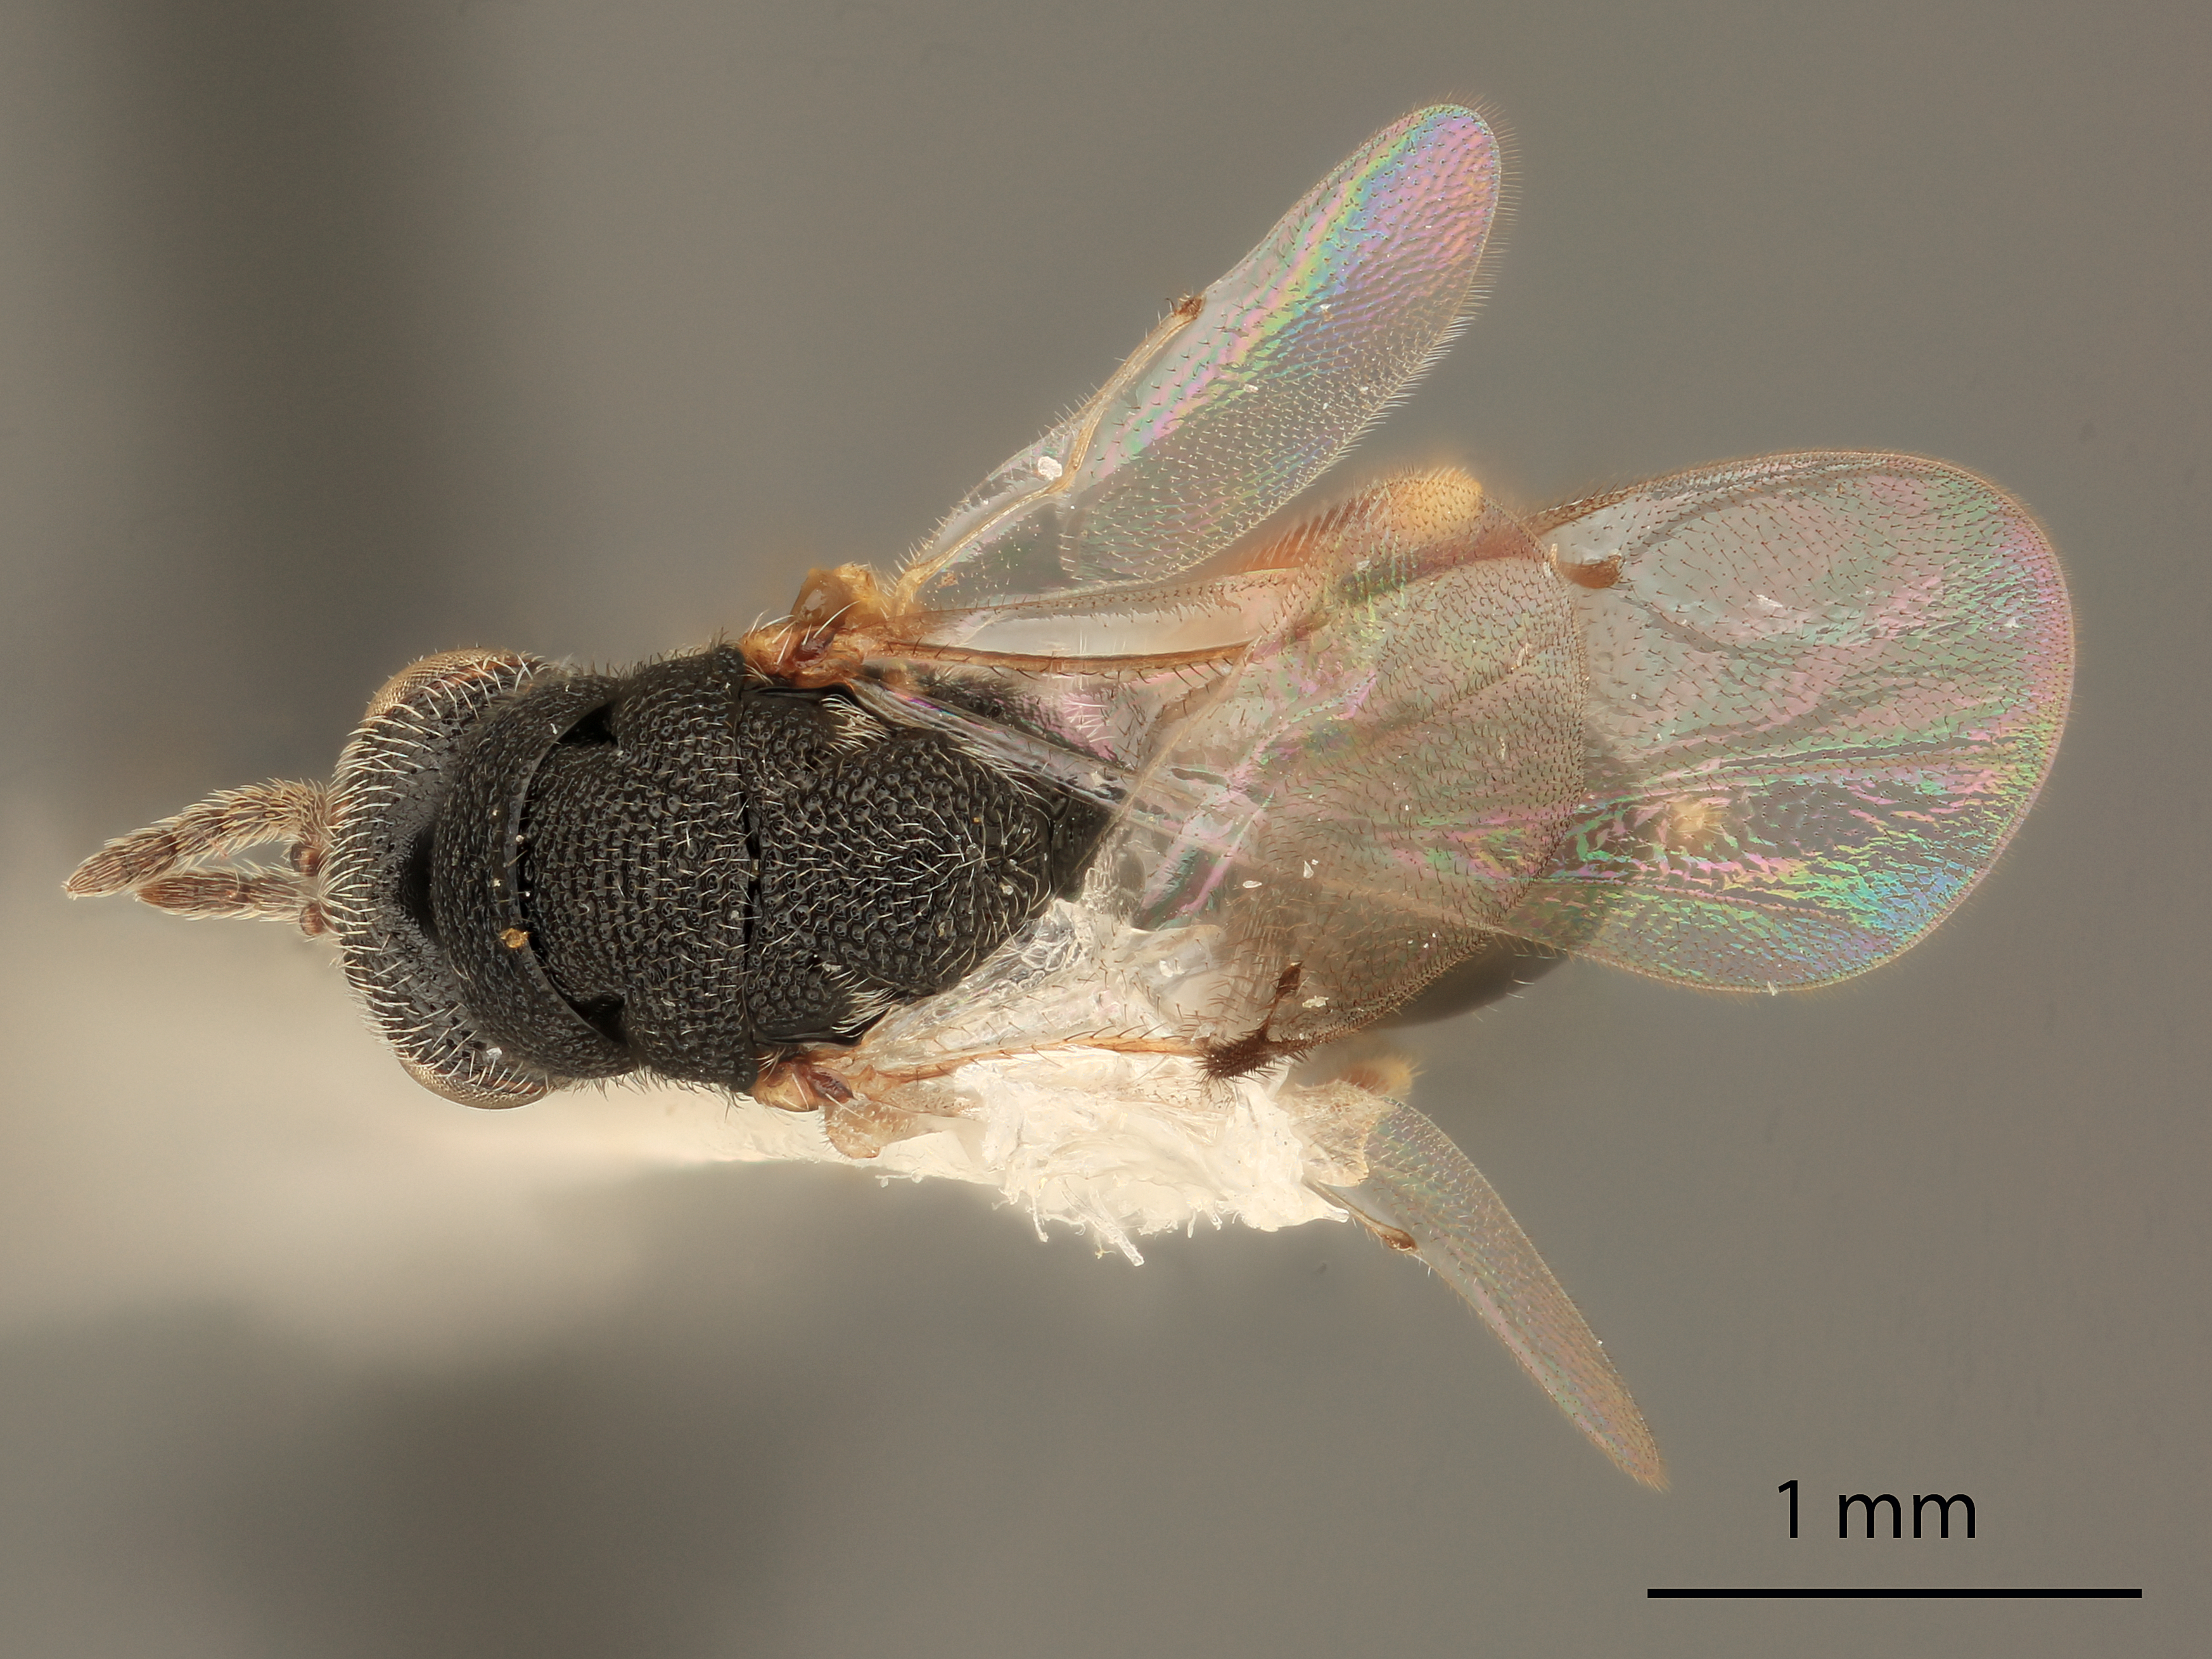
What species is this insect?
Eurytoma flavifacies
